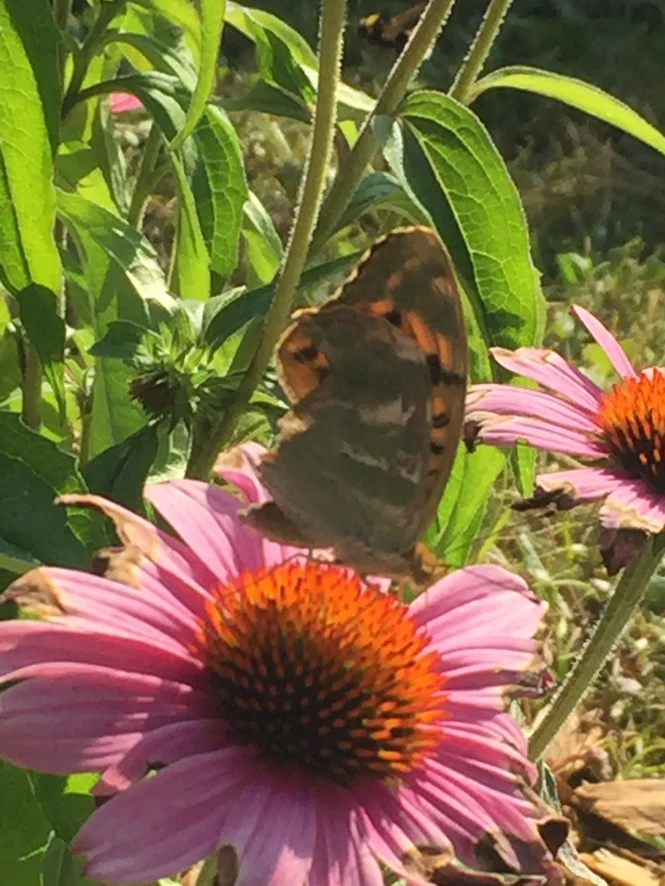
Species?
Argynnis paphia
